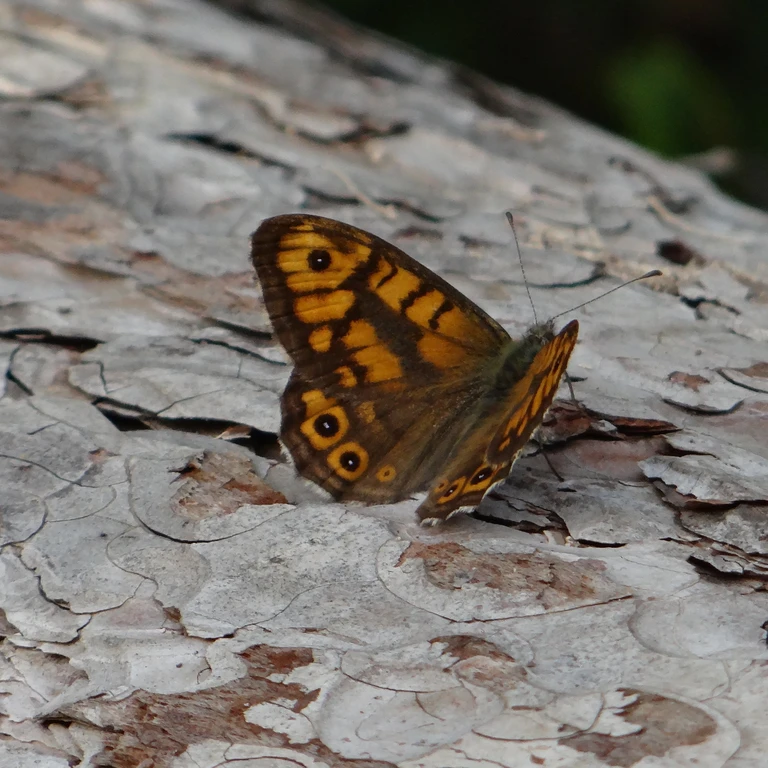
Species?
Lasiommata megera (also Pararge megera)
